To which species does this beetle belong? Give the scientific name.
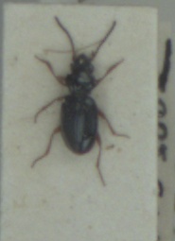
Bembidion gilvipes
